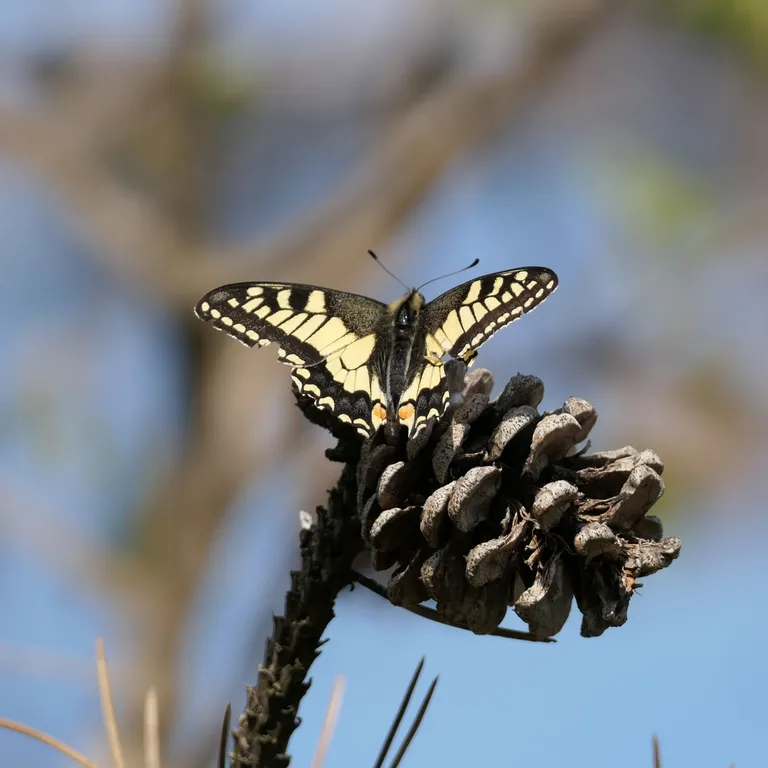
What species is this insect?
Papilio machaon
